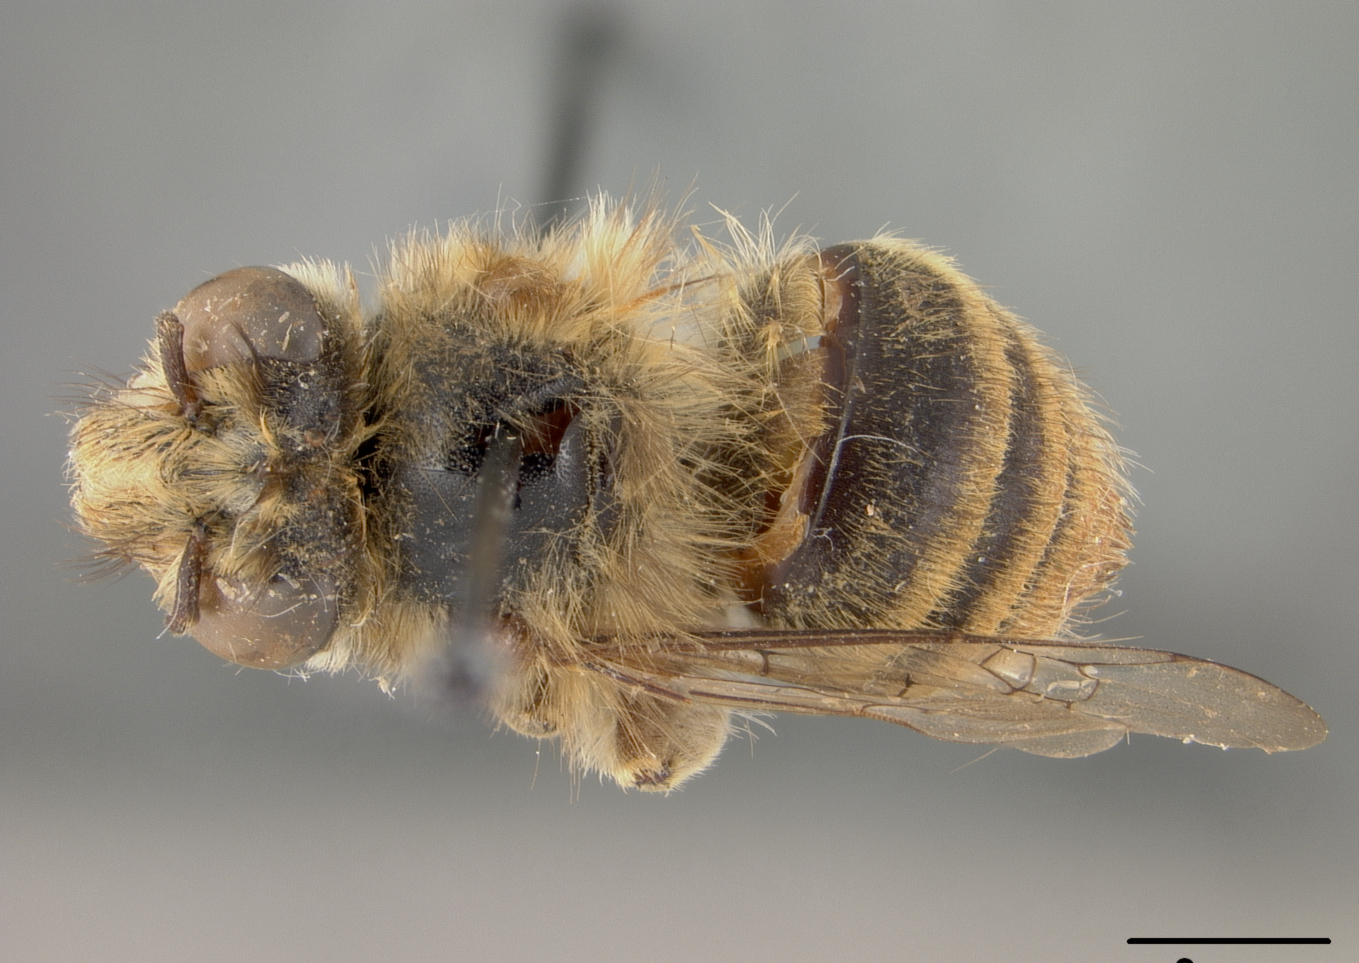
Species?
Habropoda bucconoides
